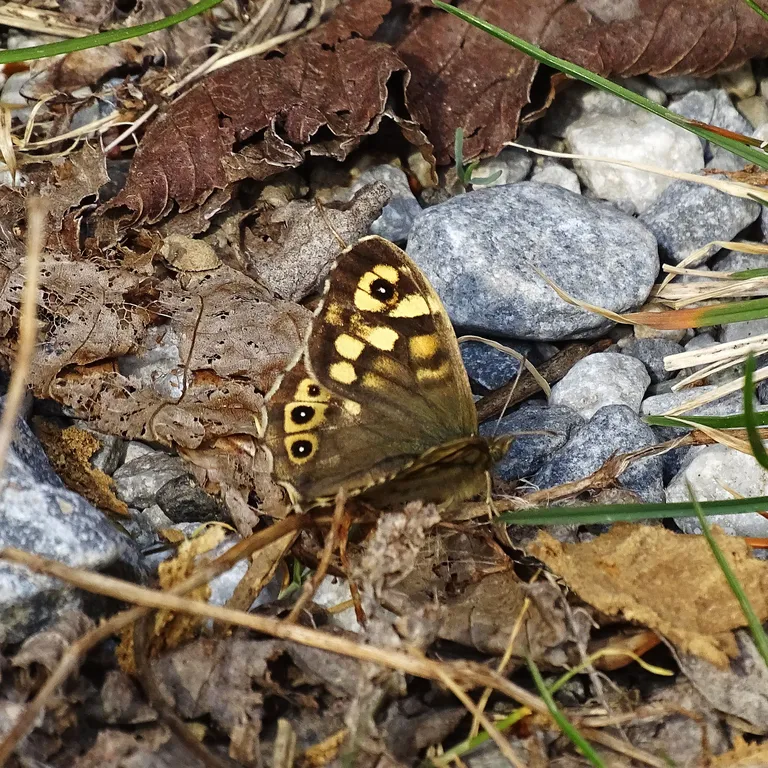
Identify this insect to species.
Pararge aegeria
